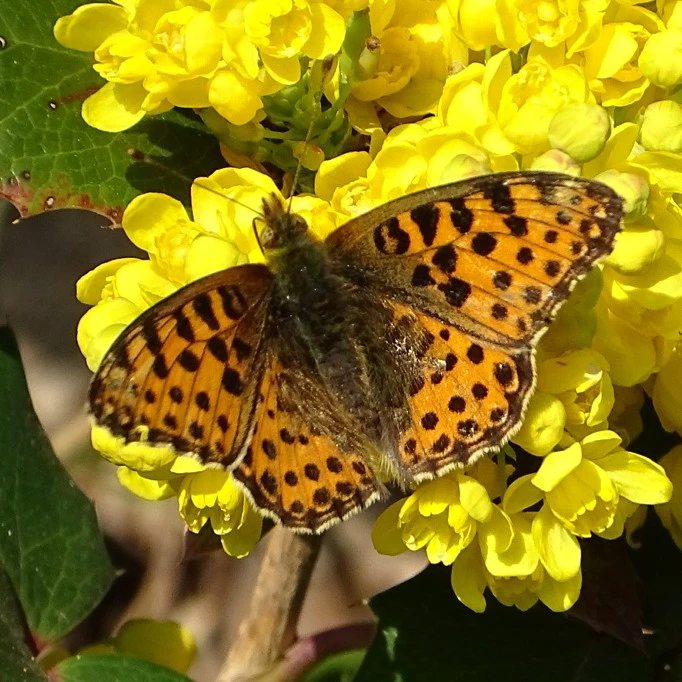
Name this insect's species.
Issoria lathonia
